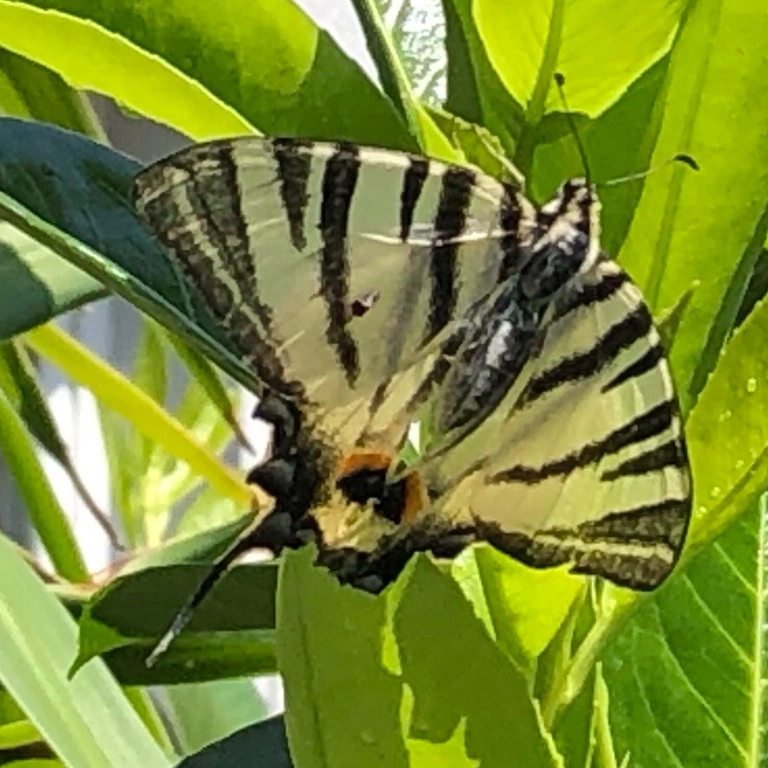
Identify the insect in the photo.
Iphiclides podalirius
